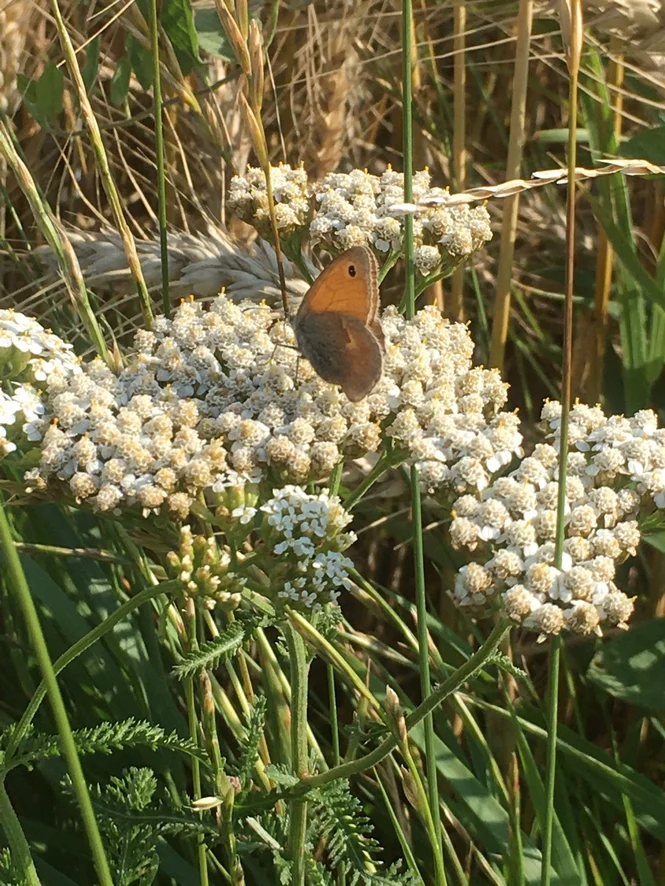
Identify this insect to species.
Coenonympha pamphilus
